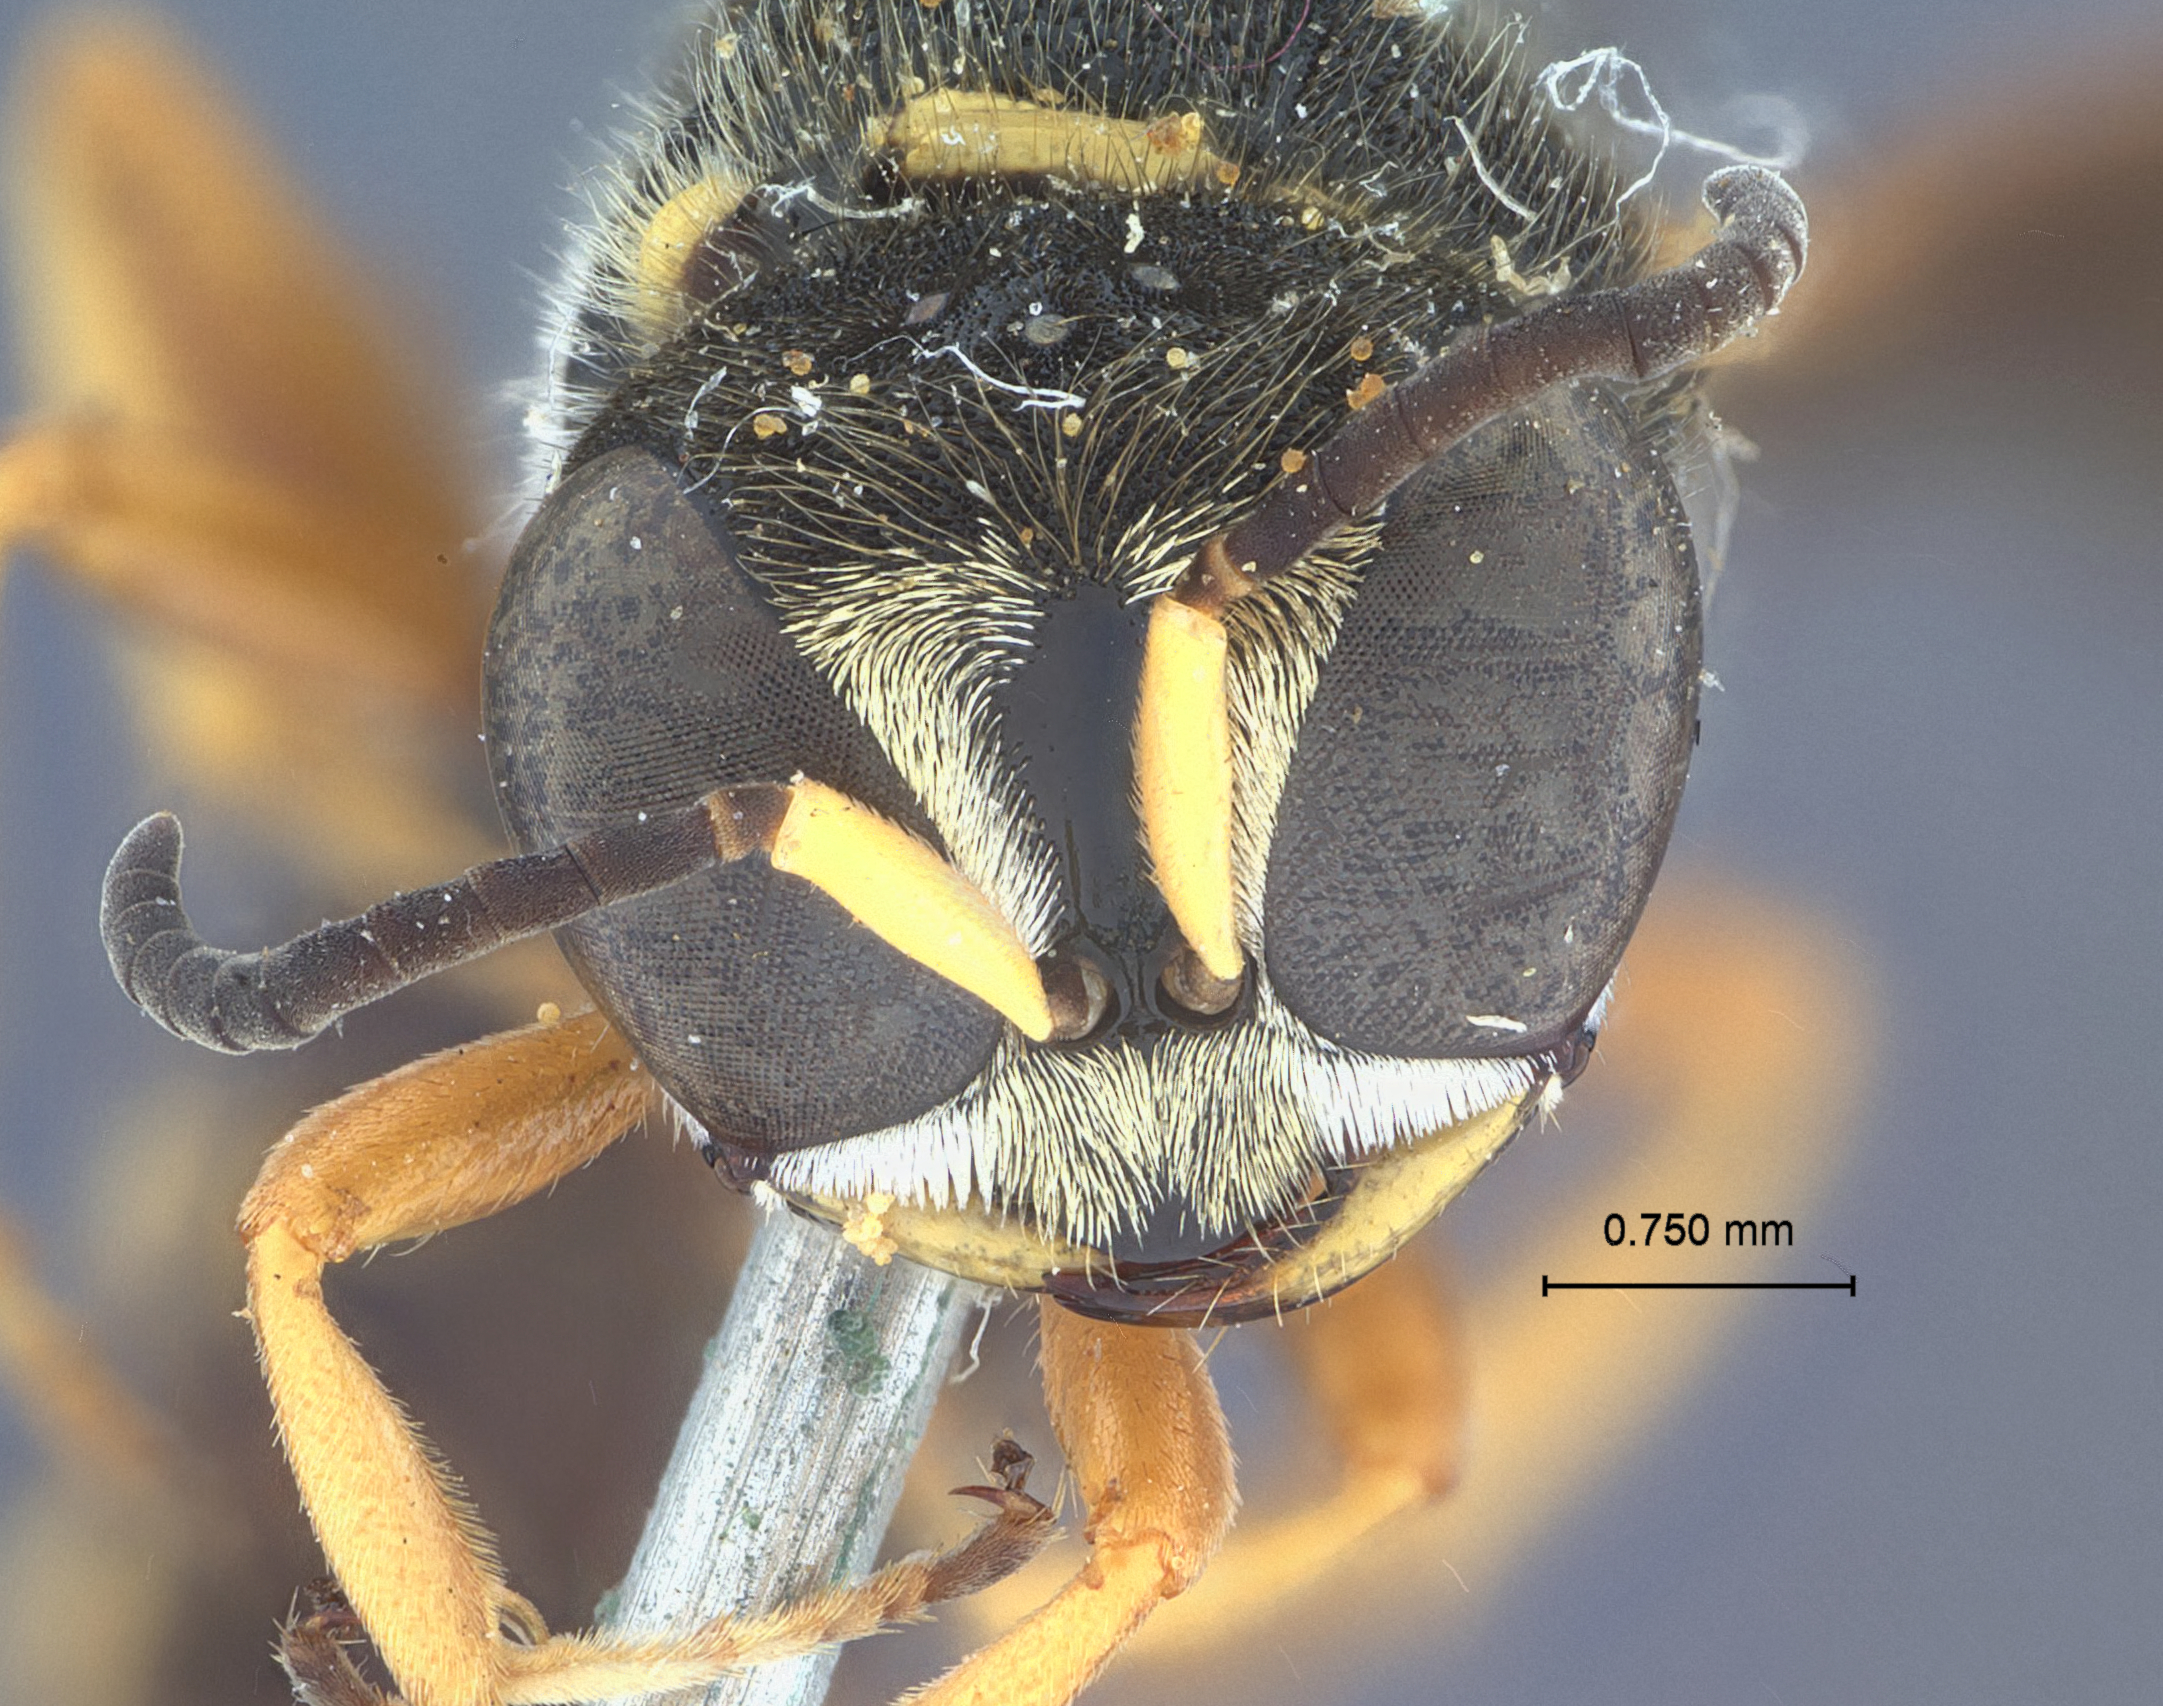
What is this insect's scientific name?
Crabro ferrugineipes
